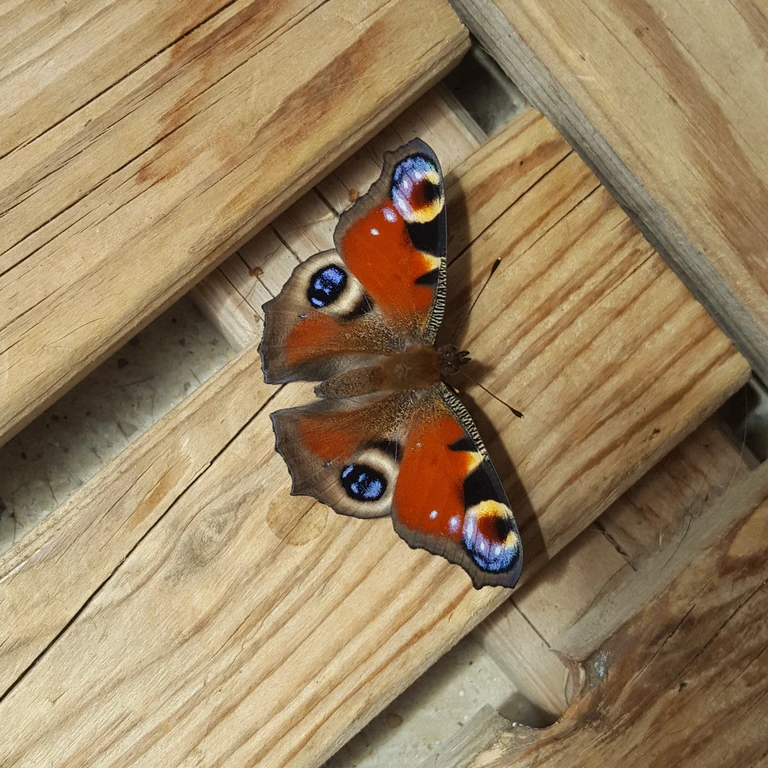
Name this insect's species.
Aglais io
